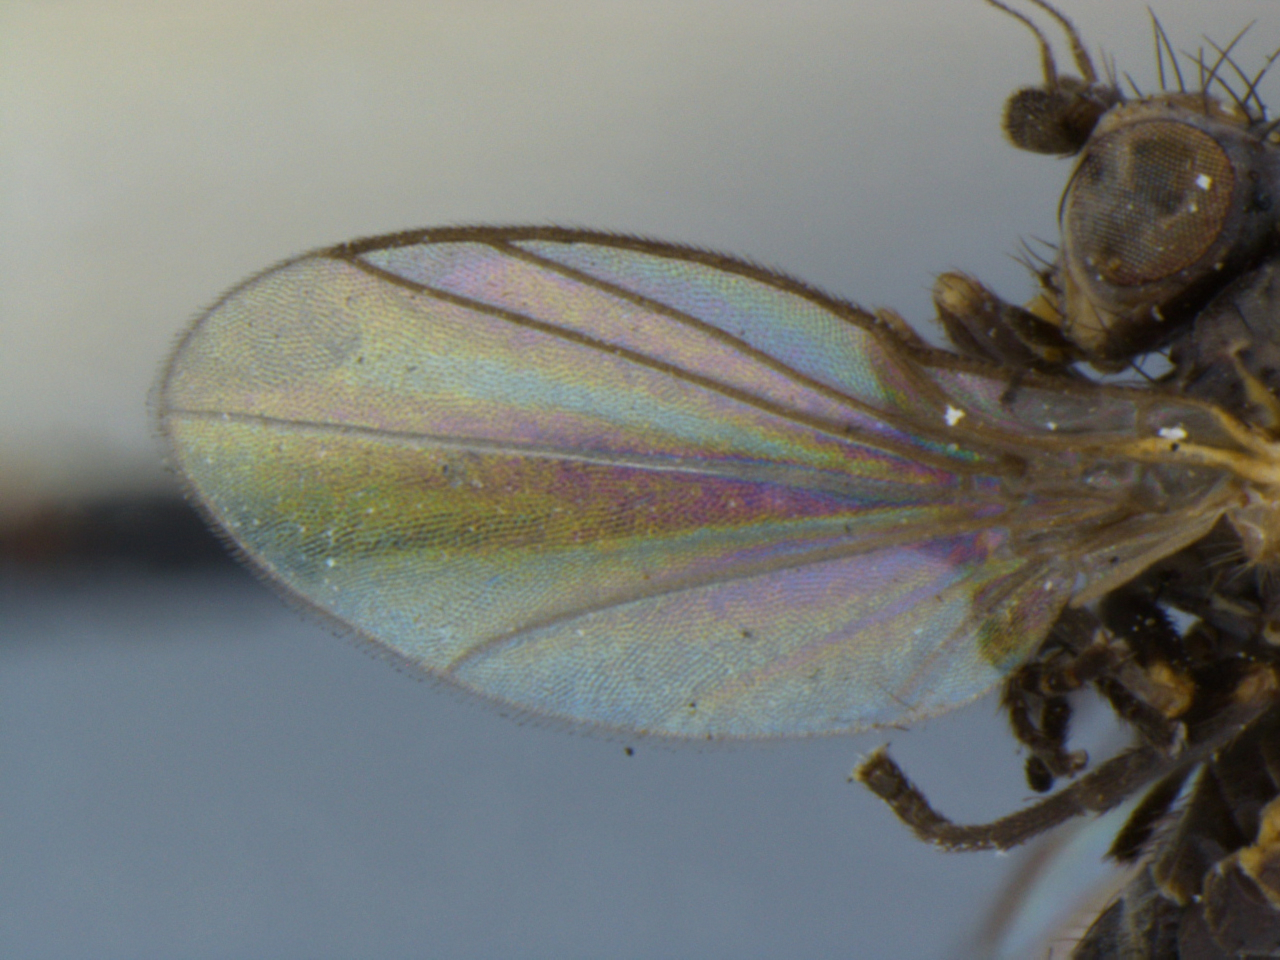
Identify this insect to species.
Phytomyza marginalis
